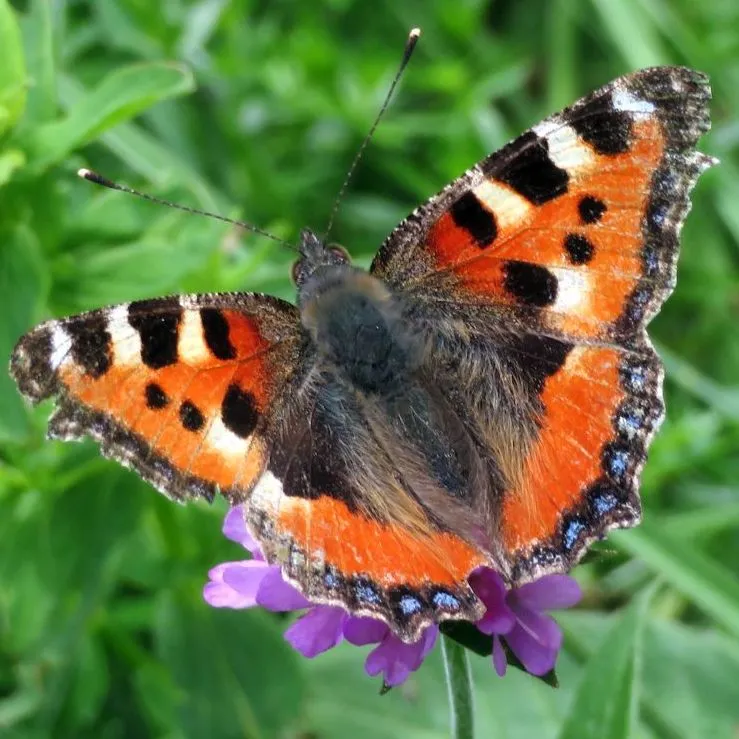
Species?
Aglais urticae
